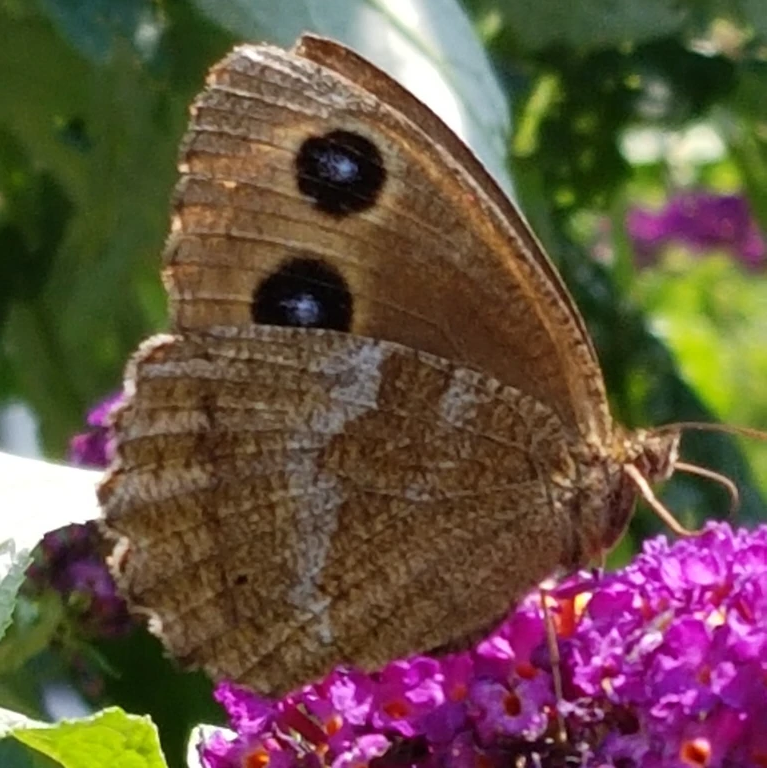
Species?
Minois dryas
